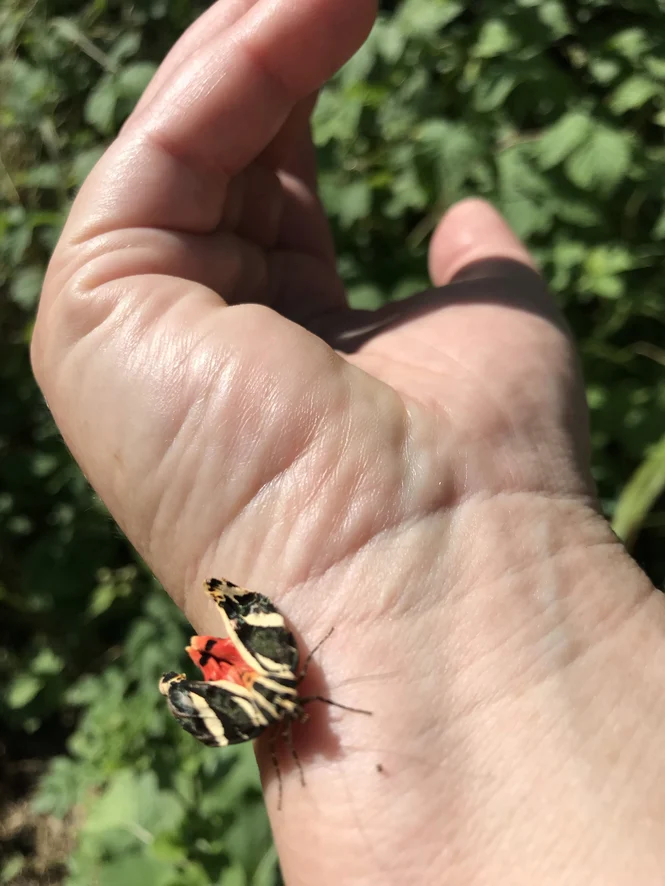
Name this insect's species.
Euplagia quadripunctaria
